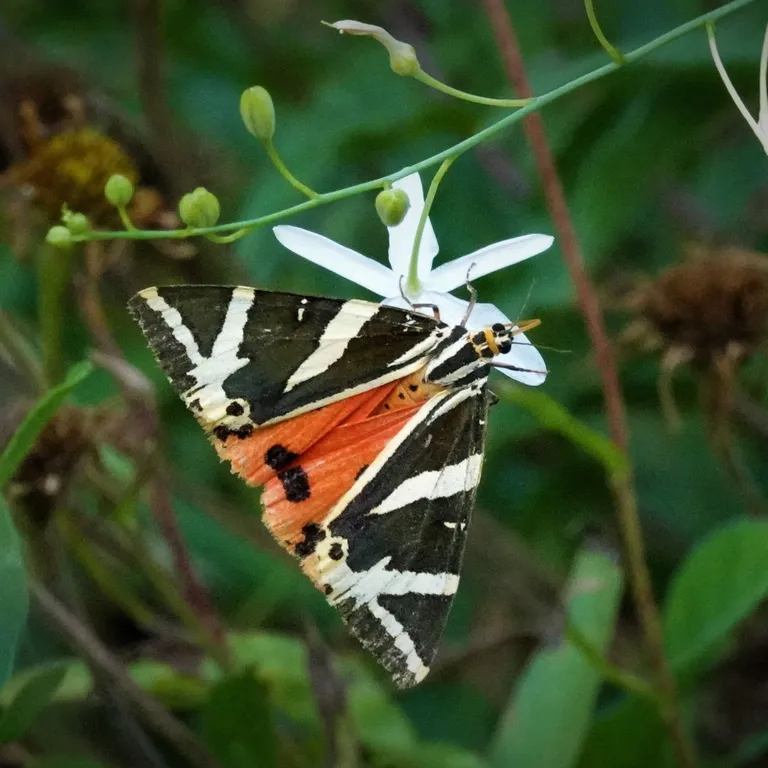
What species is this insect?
Euplagia quadripunctaria
